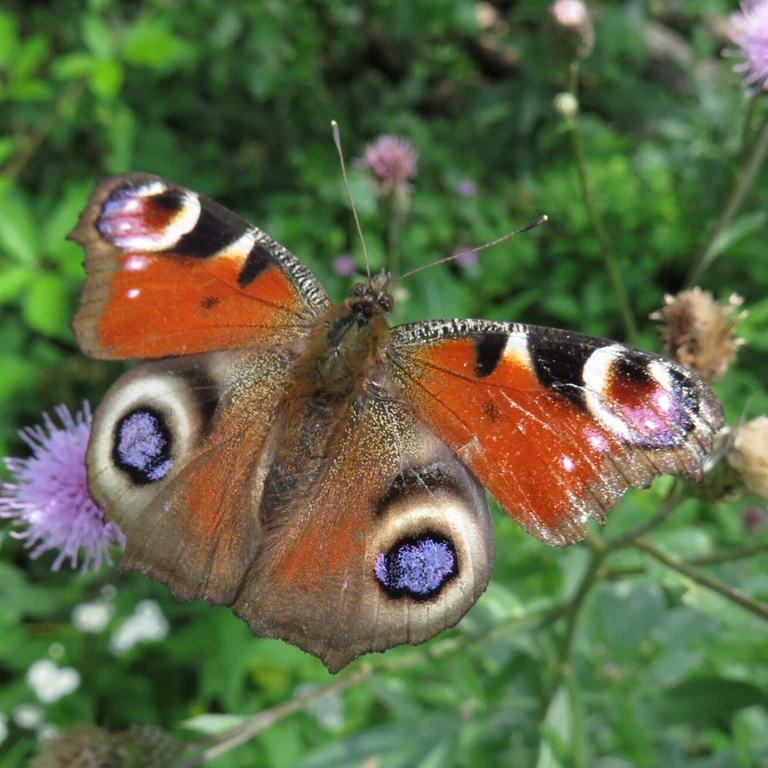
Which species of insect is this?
Aglais io
